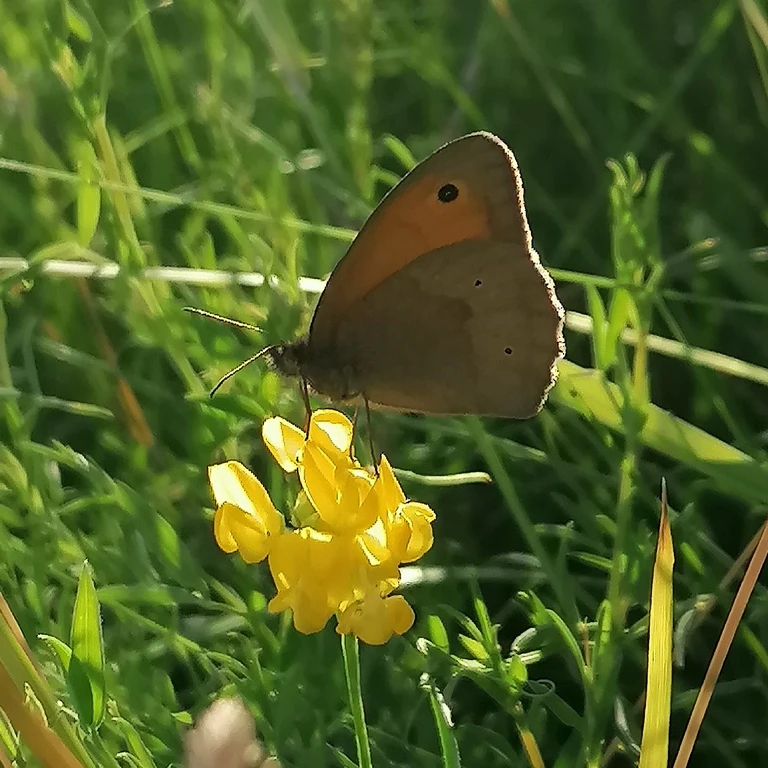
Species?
Maniola jurtina
